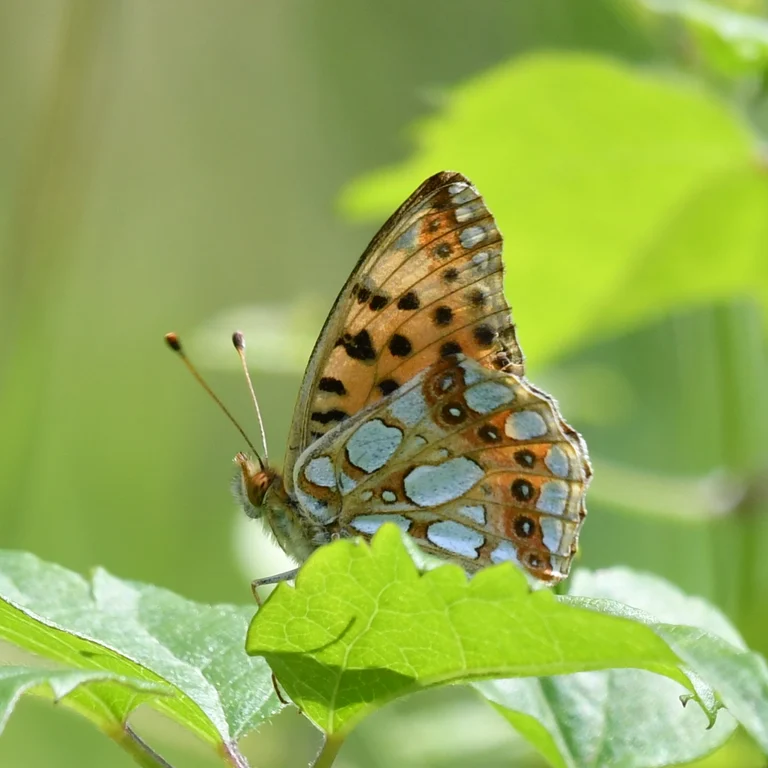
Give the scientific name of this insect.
Issoria lathonia
